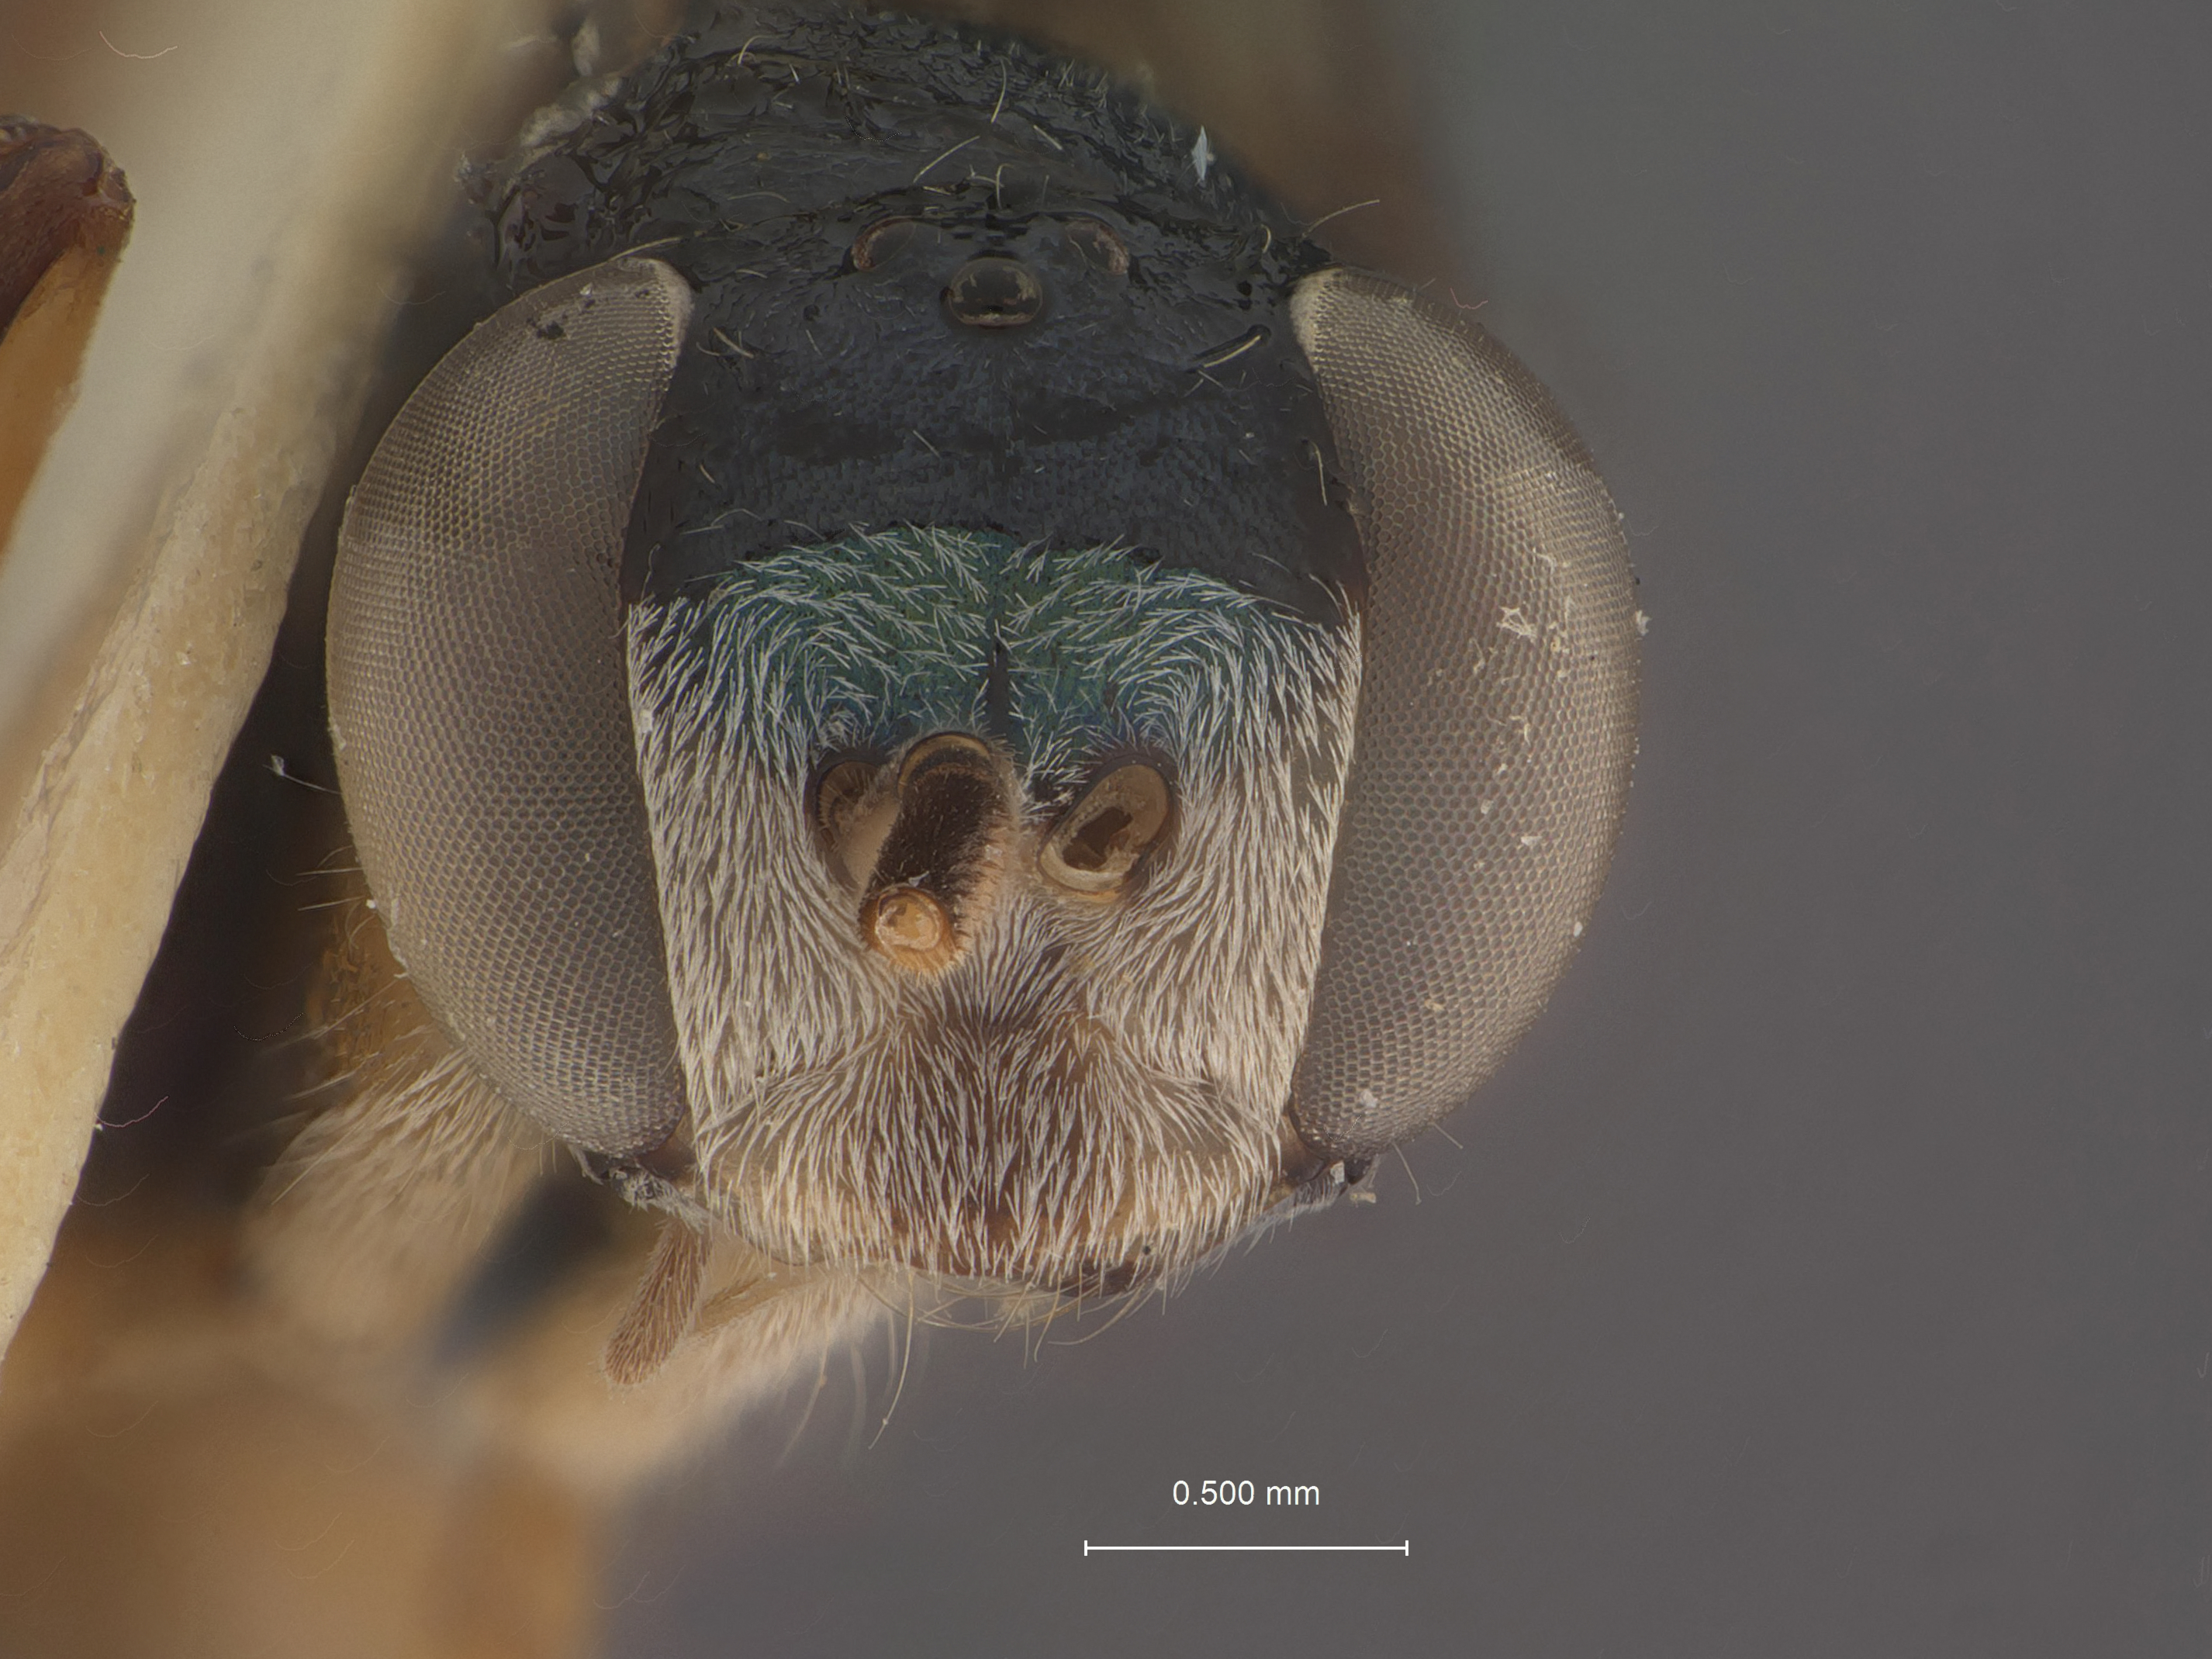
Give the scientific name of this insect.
Auplopus argentinus
